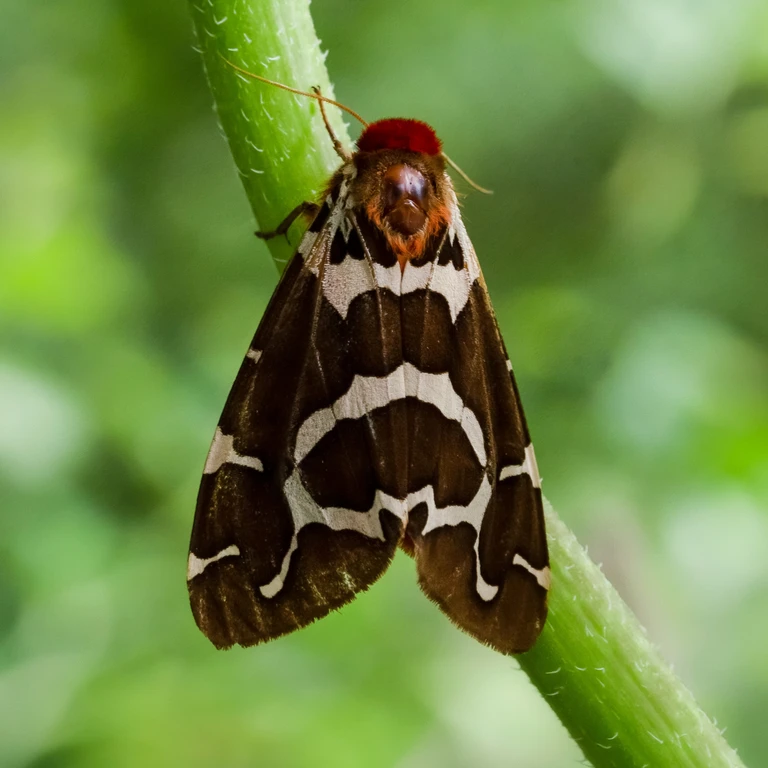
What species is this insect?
Arctia caja
